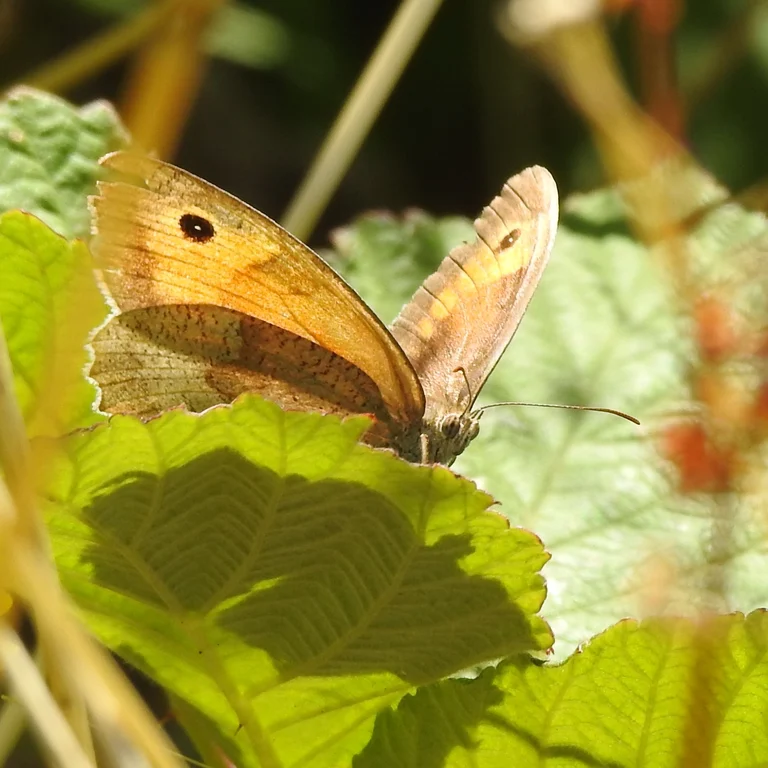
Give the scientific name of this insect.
Maniola jurtina
